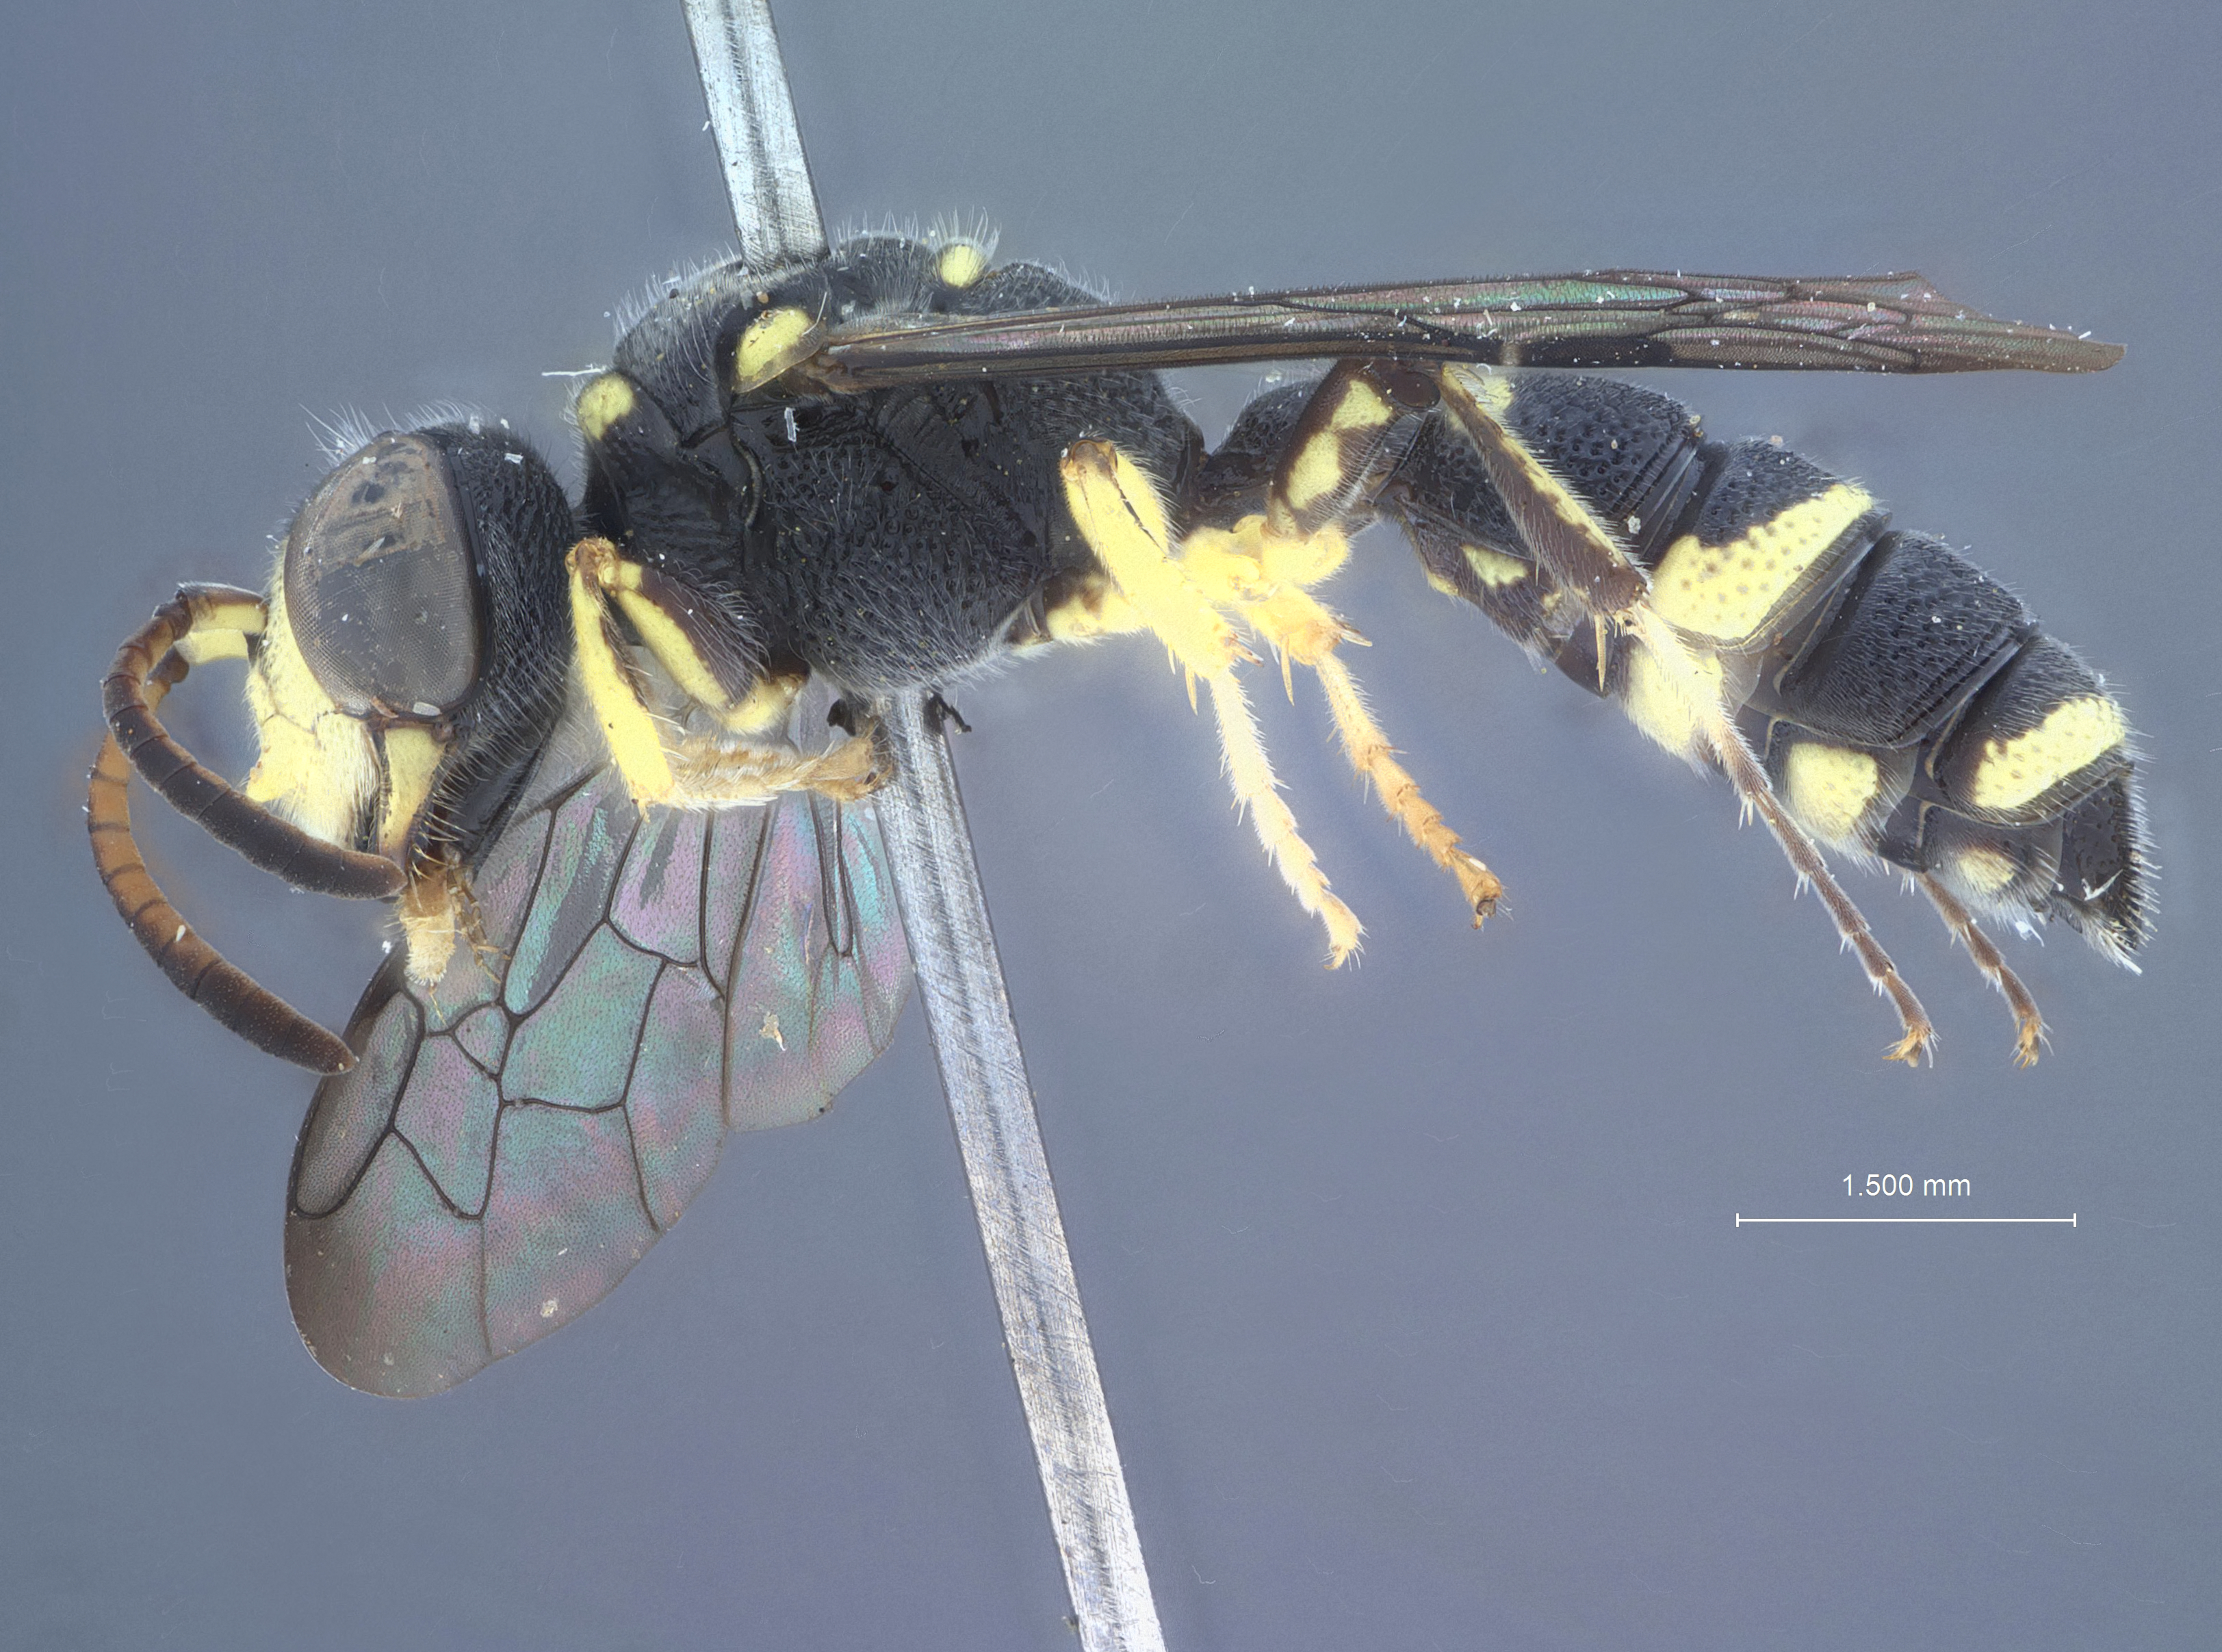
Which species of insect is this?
Cerceris conifera
